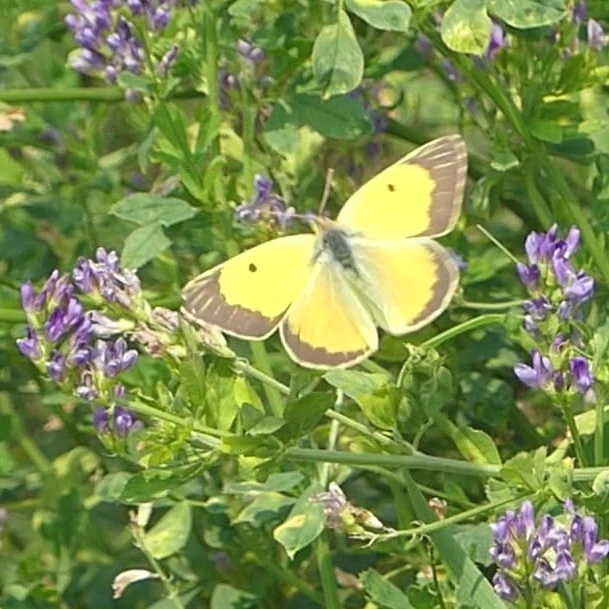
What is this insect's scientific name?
Colias croceus
